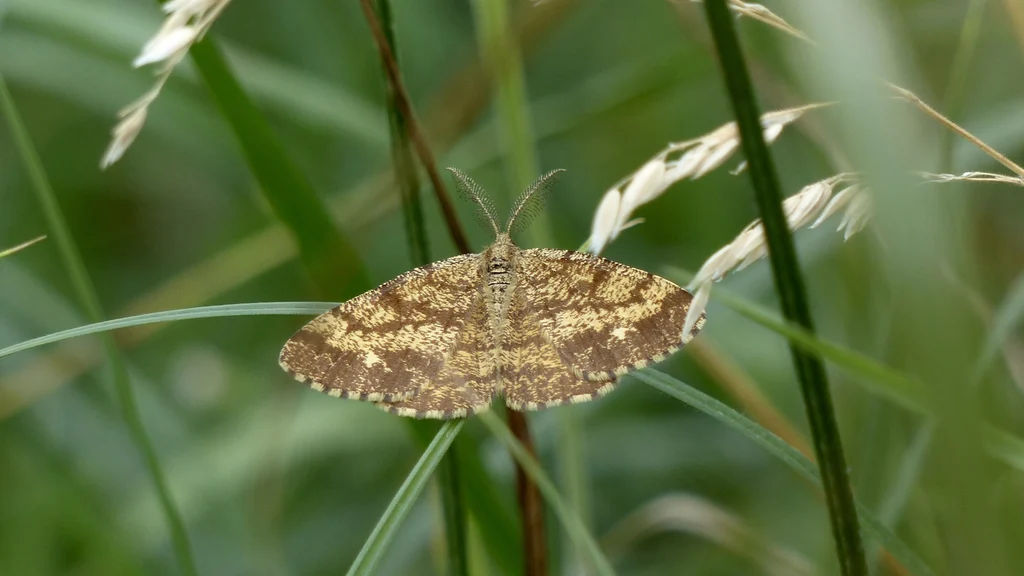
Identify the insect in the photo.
Ematurga atomaria
